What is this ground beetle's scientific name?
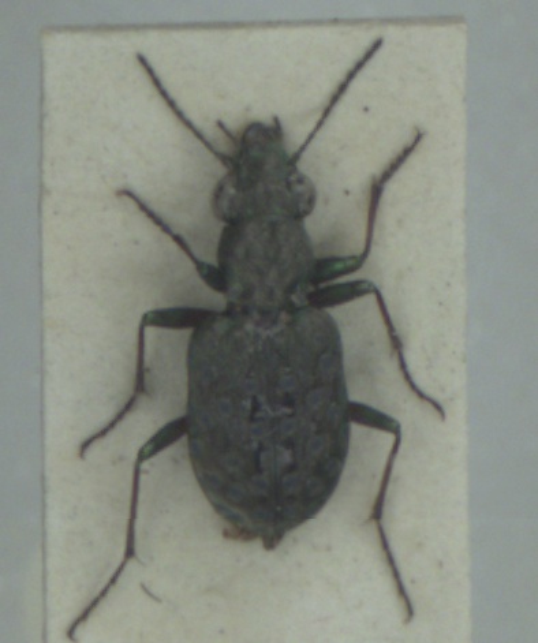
Elaphrus cupreus
